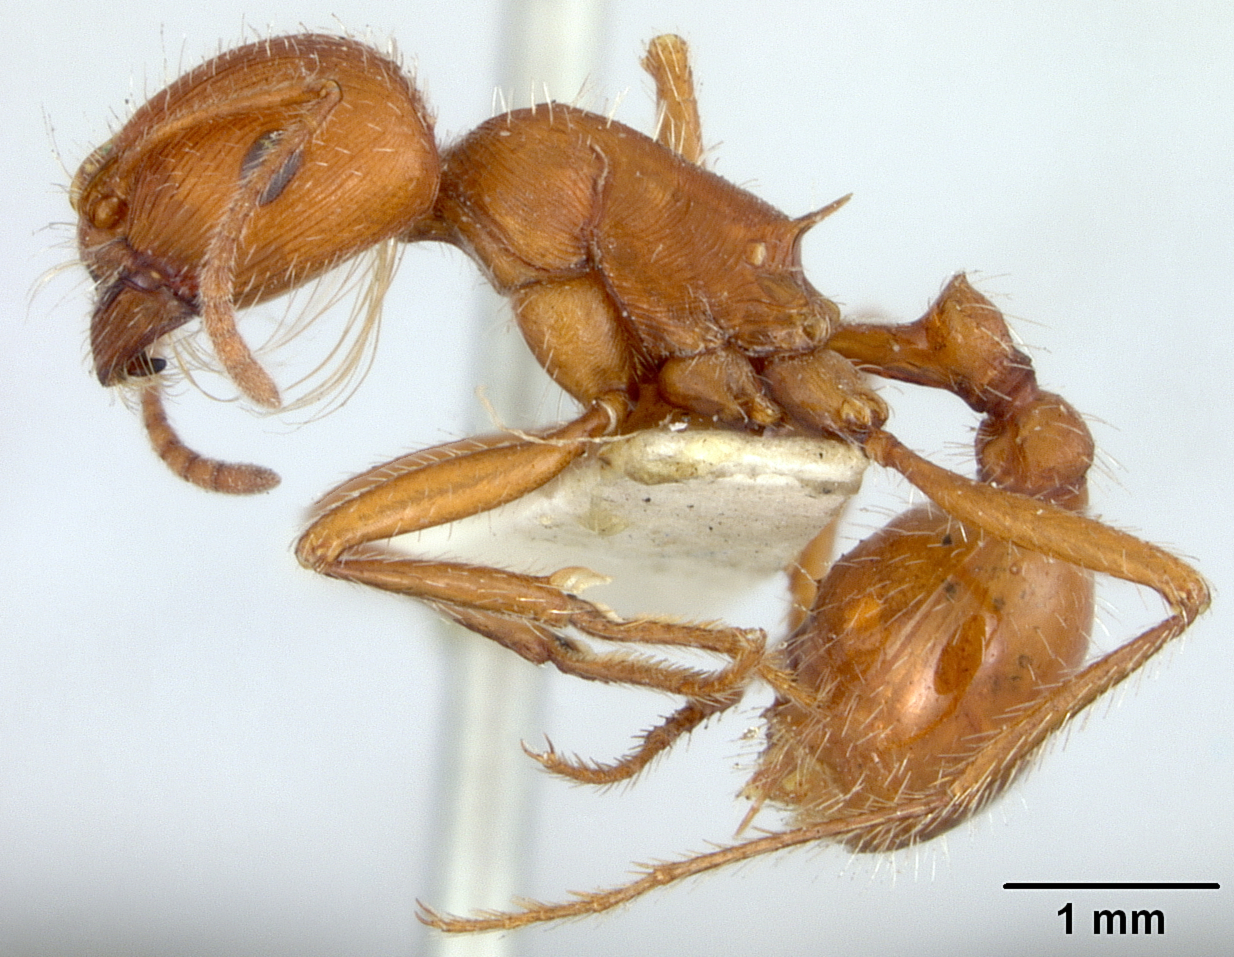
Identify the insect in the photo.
Pogonomyrmex occidentalis
